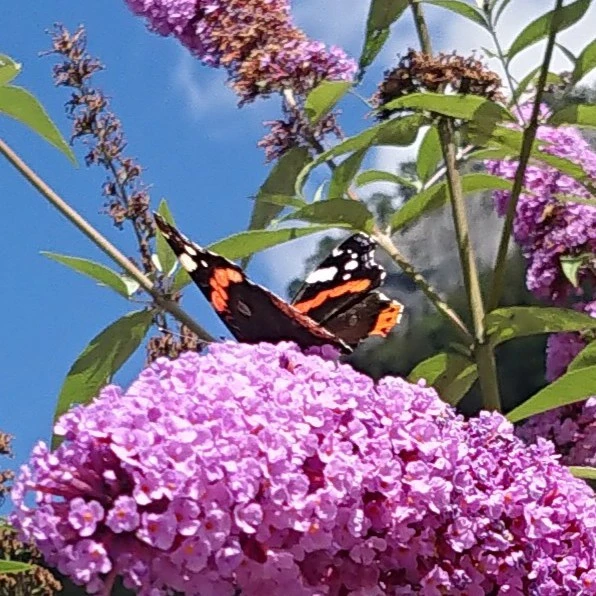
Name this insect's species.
Vanessa atalanta
